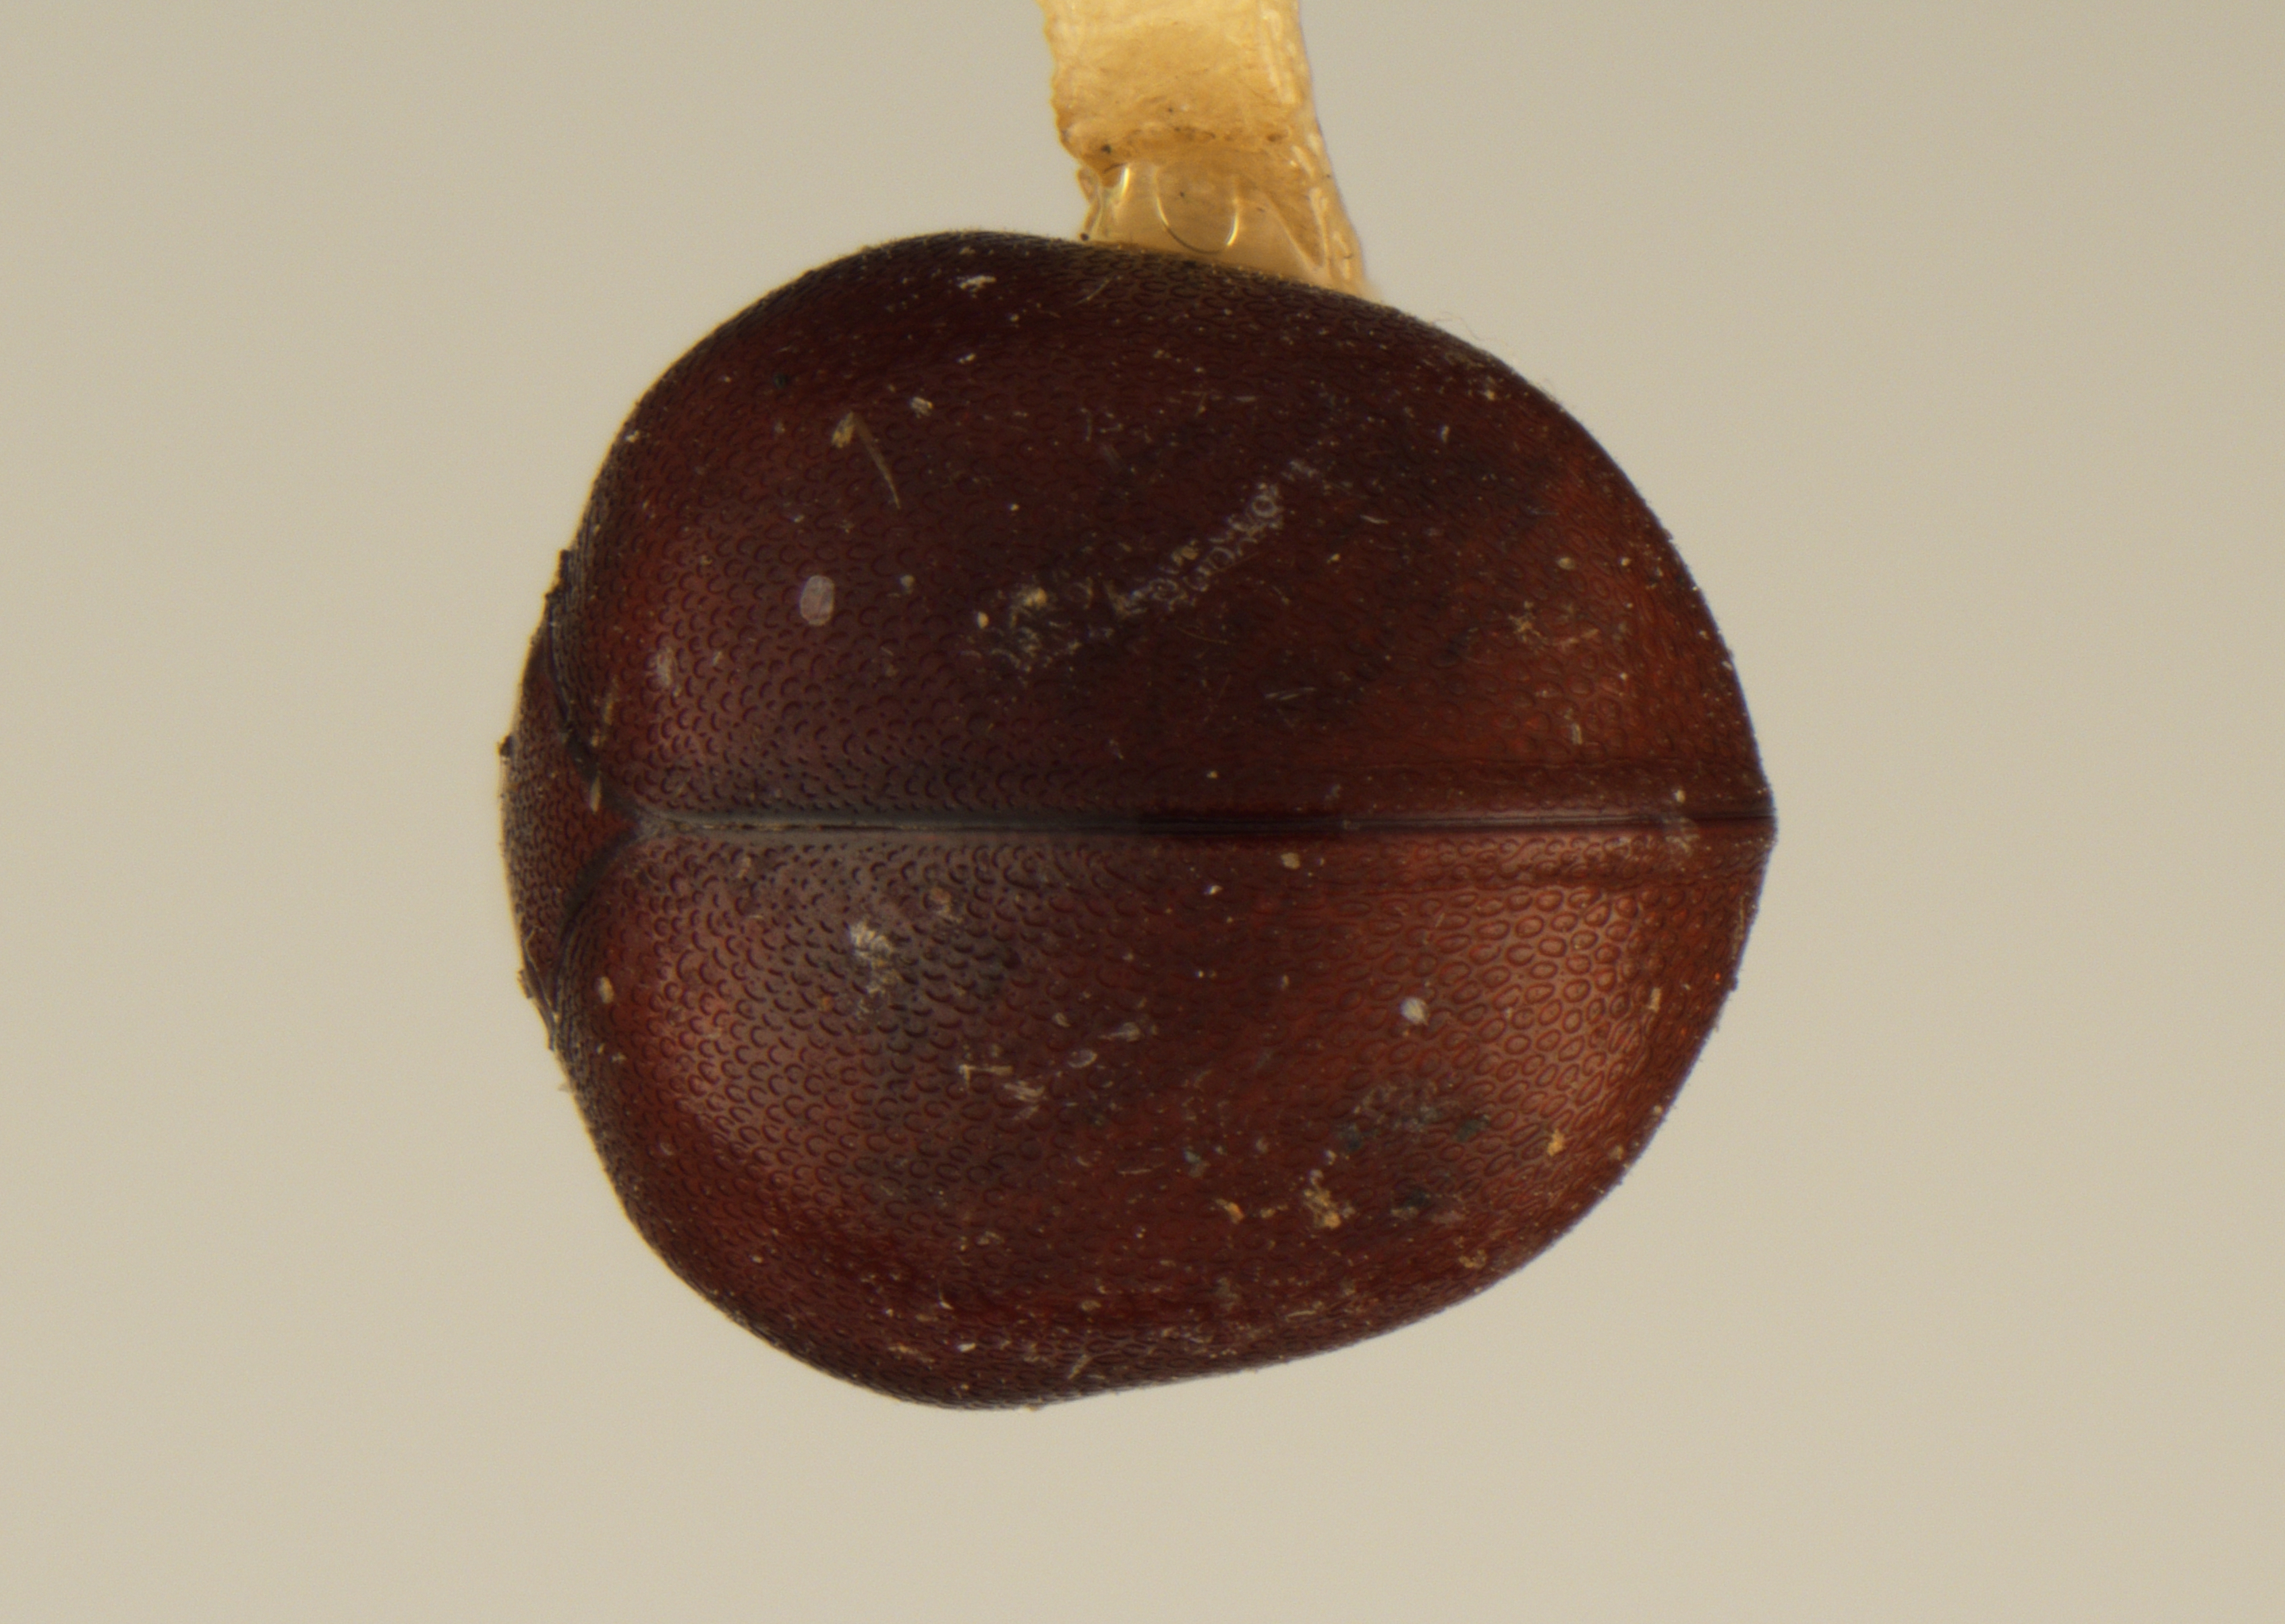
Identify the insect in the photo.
Cyphopisthes luzonicus
